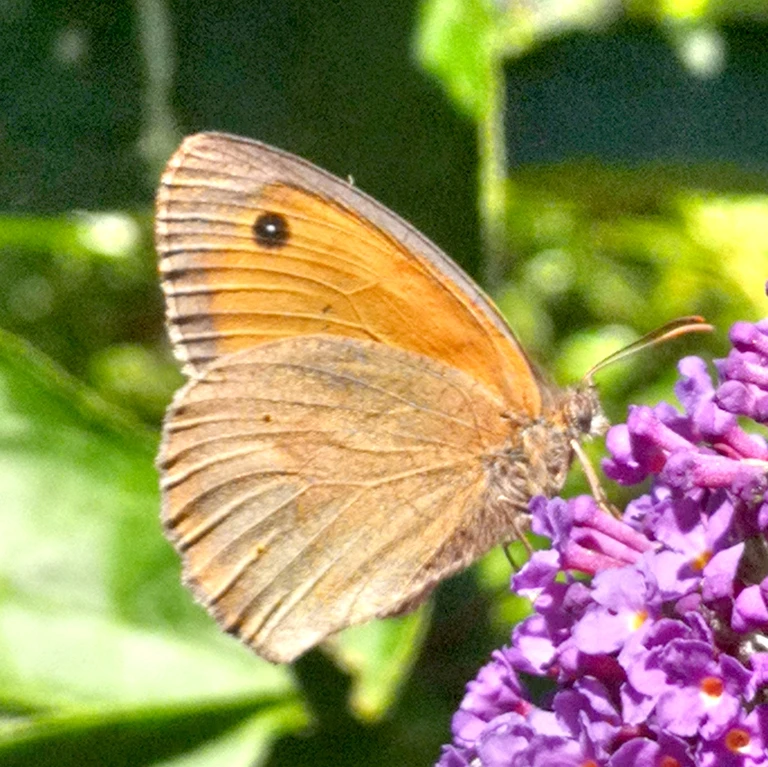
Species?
Maniola jurtina
